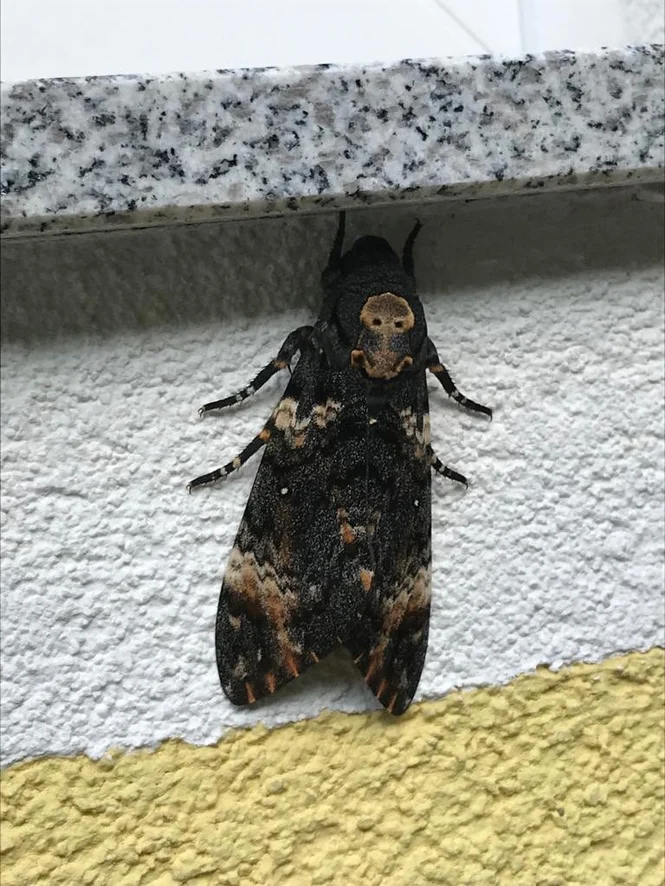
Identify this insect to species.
Acherontia atropos
